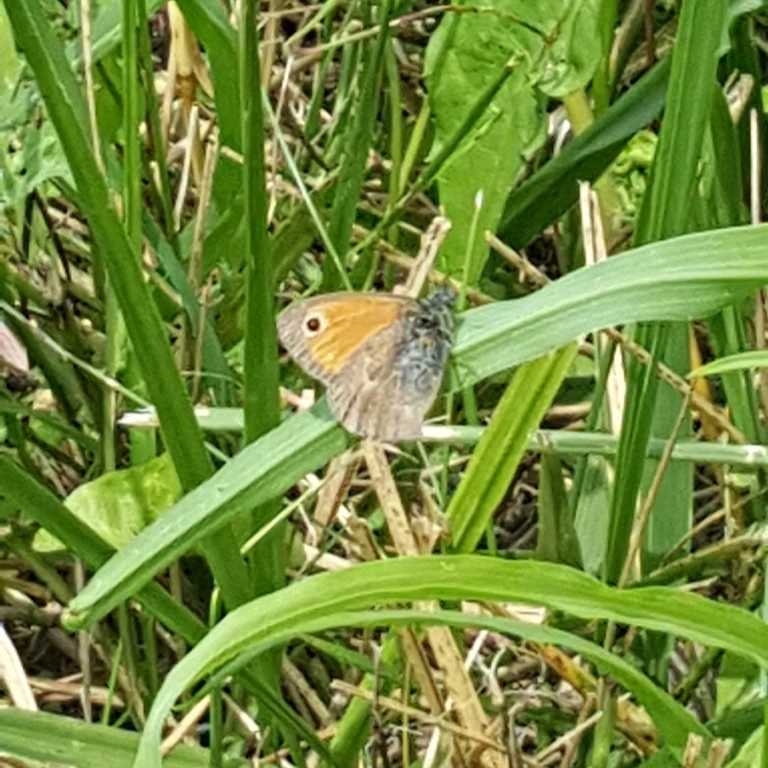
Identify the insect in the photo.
Coenonympha pamphilus
